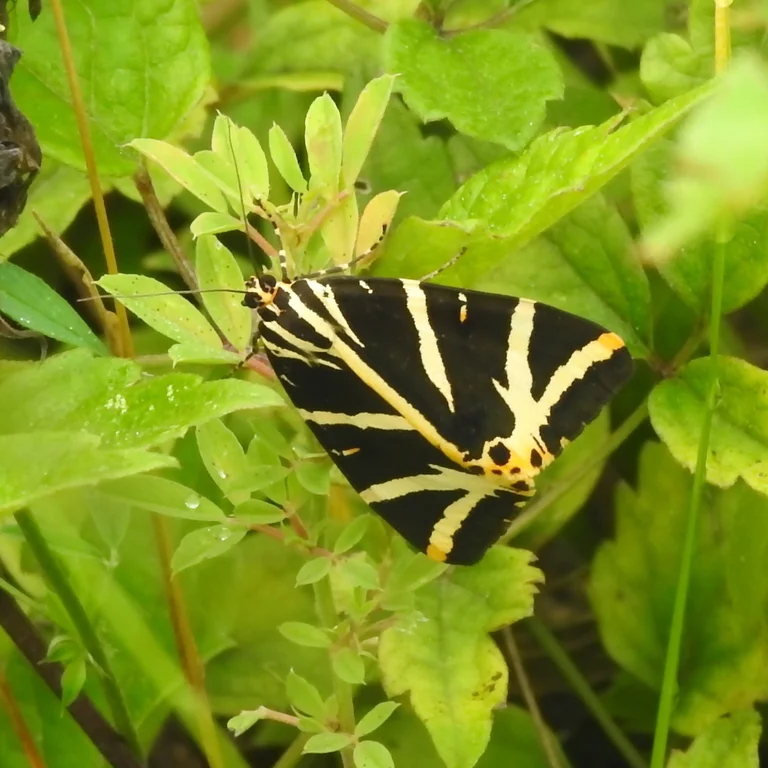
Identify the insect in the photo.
Euplagia quadripunctaria
